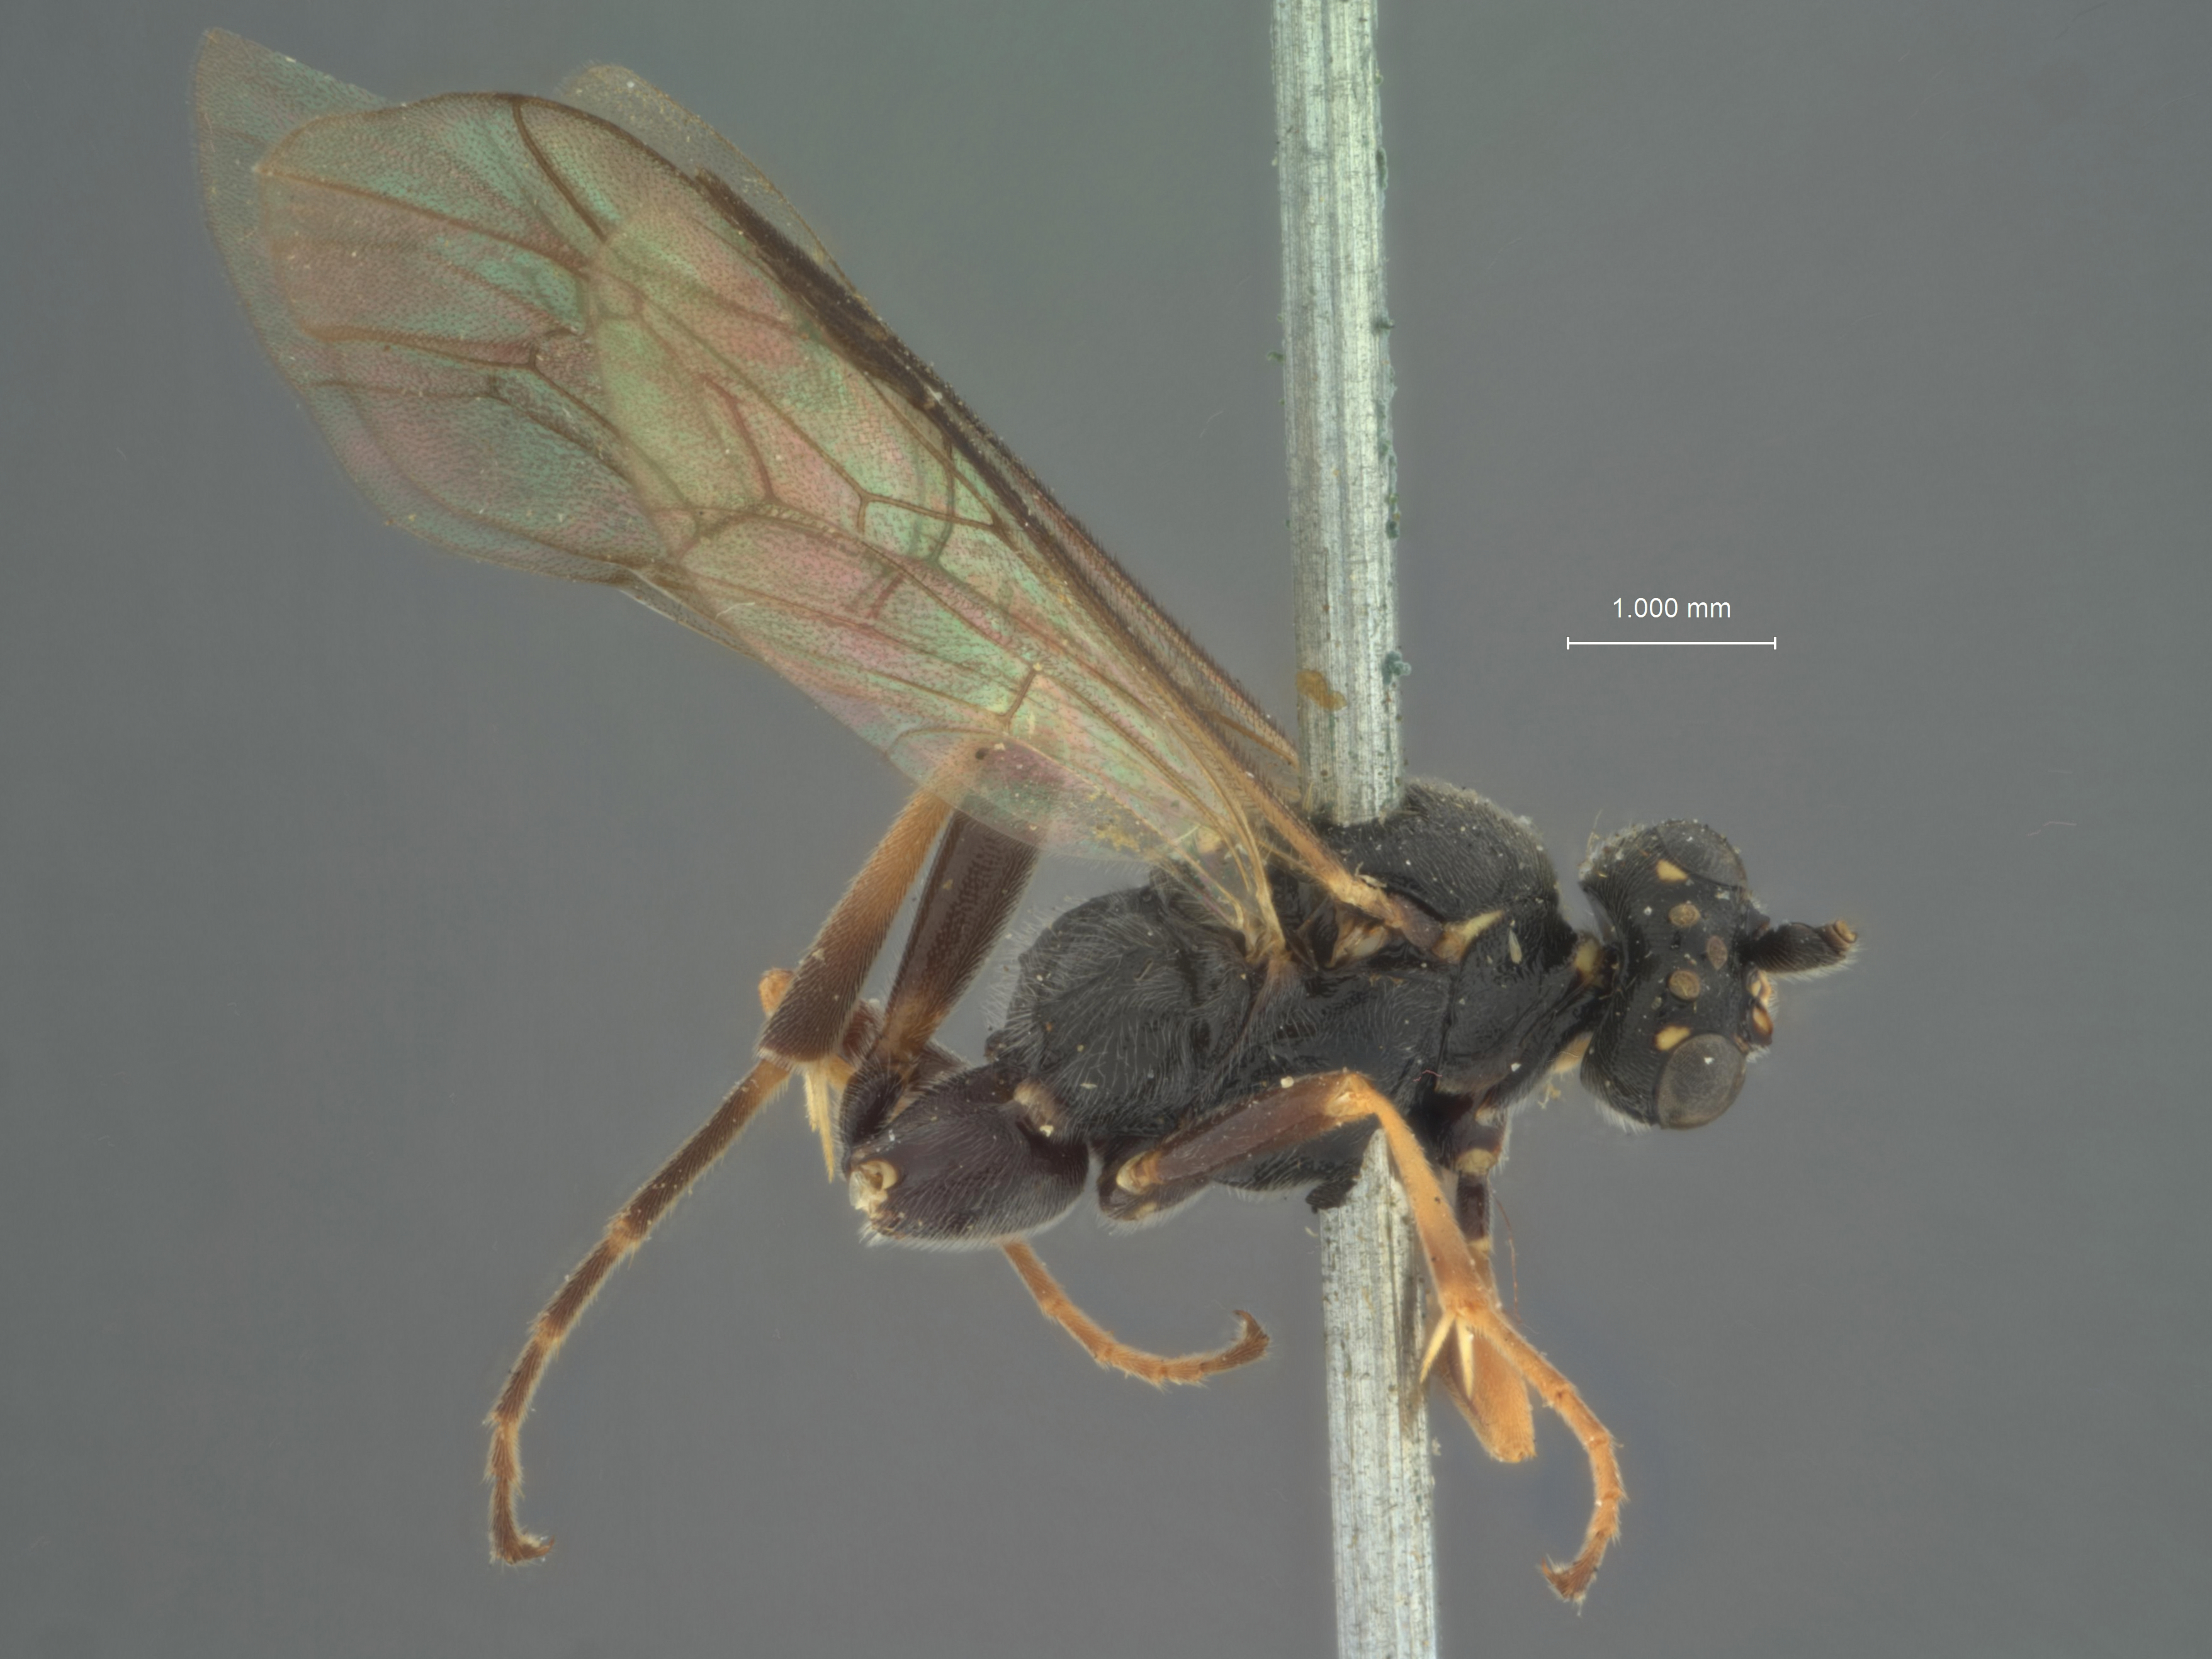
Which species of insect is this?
Ichneumon kincaidi
